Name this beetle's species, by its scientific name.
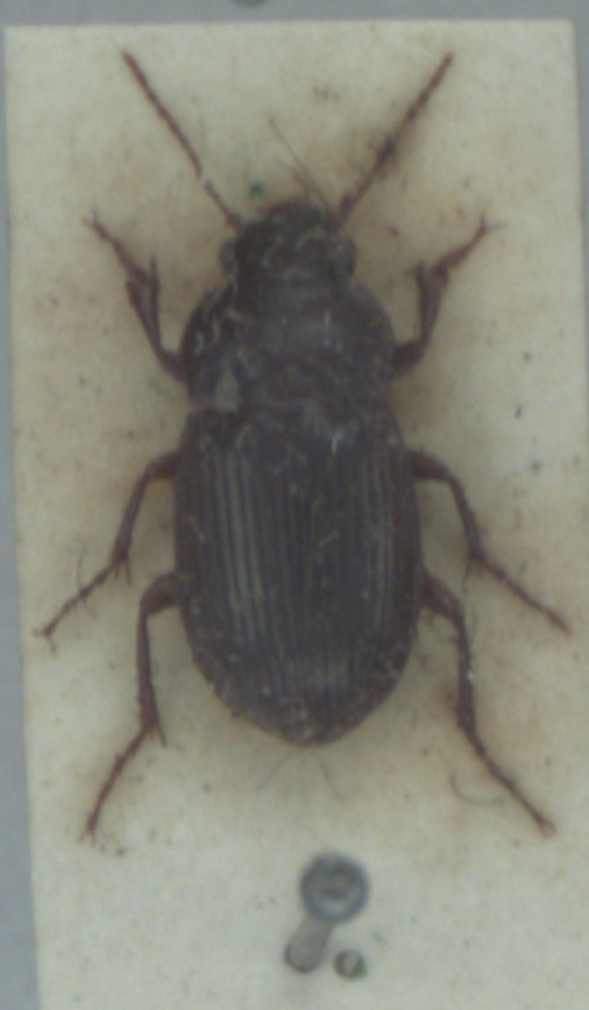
Amara fulva
